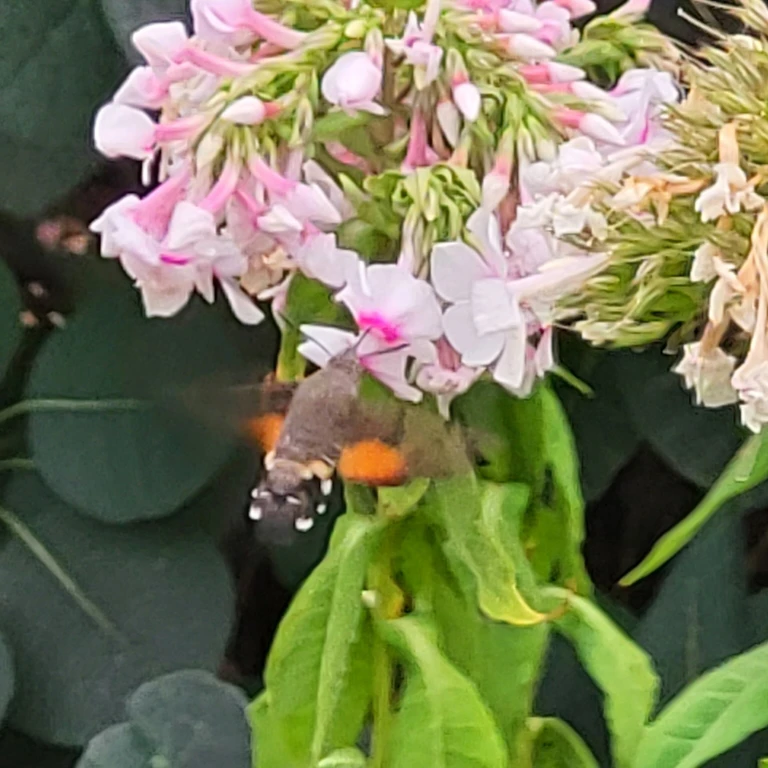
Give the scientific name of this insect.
Macroglossum stellatarum
